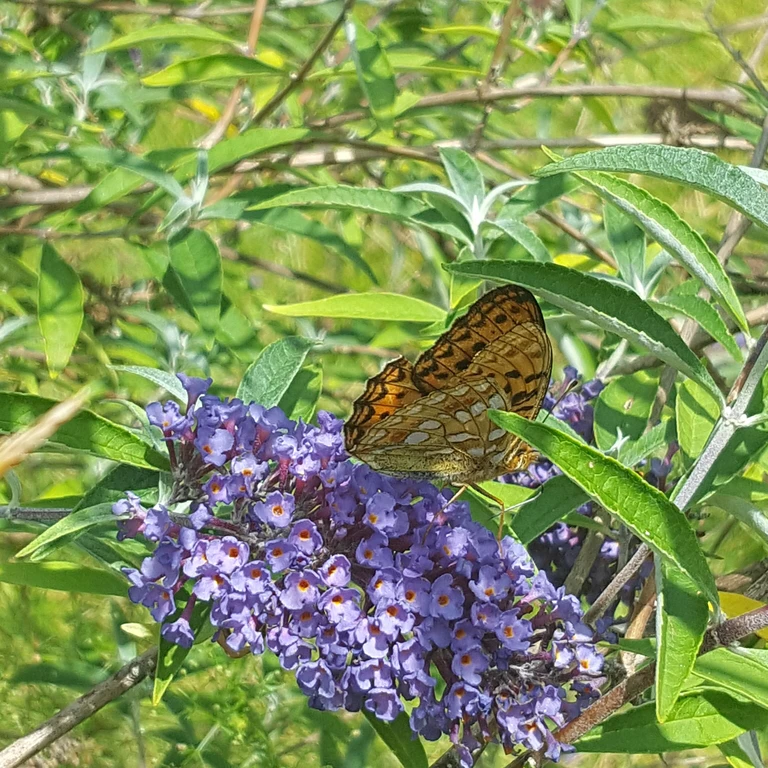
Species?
Fabriciana adippe
